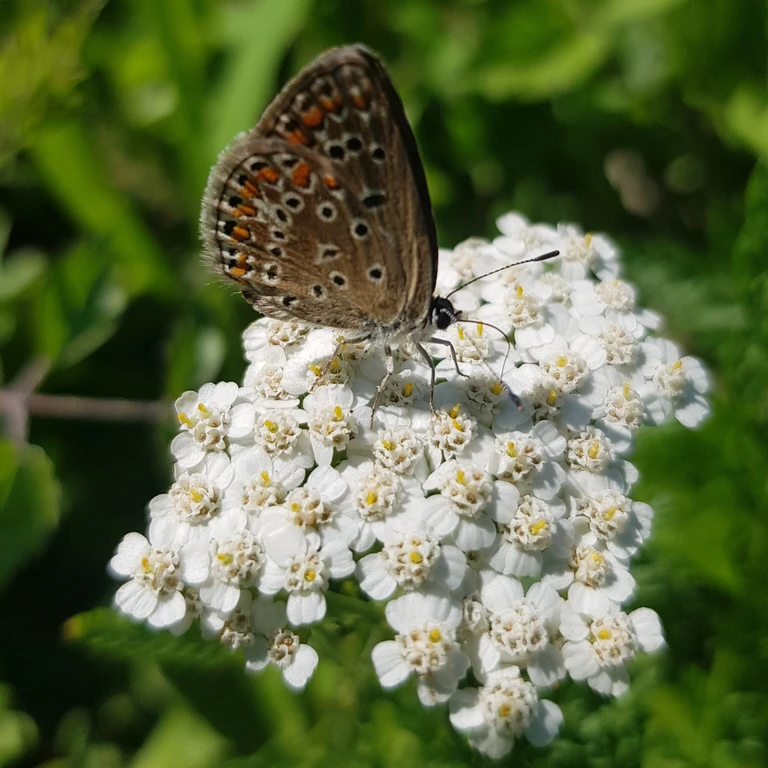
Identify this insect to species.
Polyommatus icarus
